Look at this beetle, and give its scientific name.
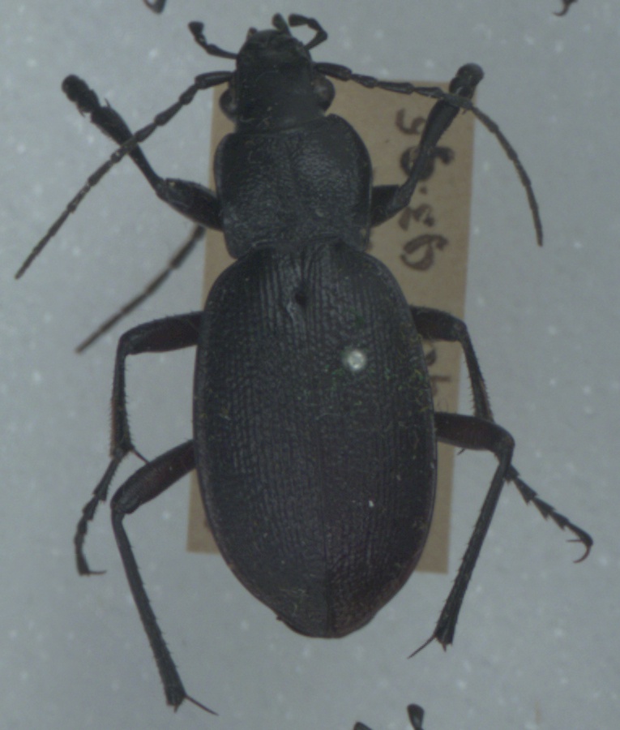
Carabus problematicus
